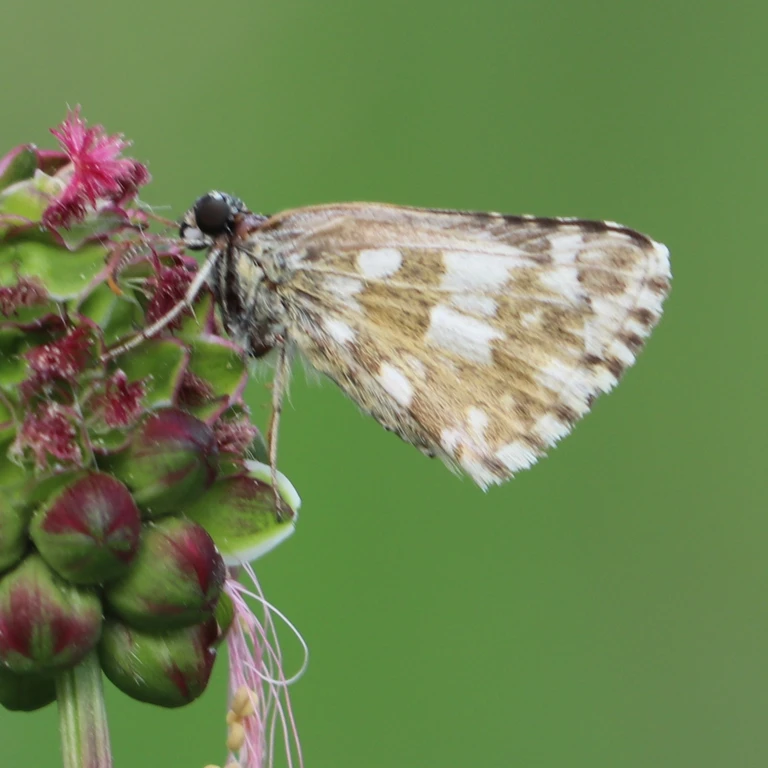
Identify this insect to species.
Pyrgus serratulae
